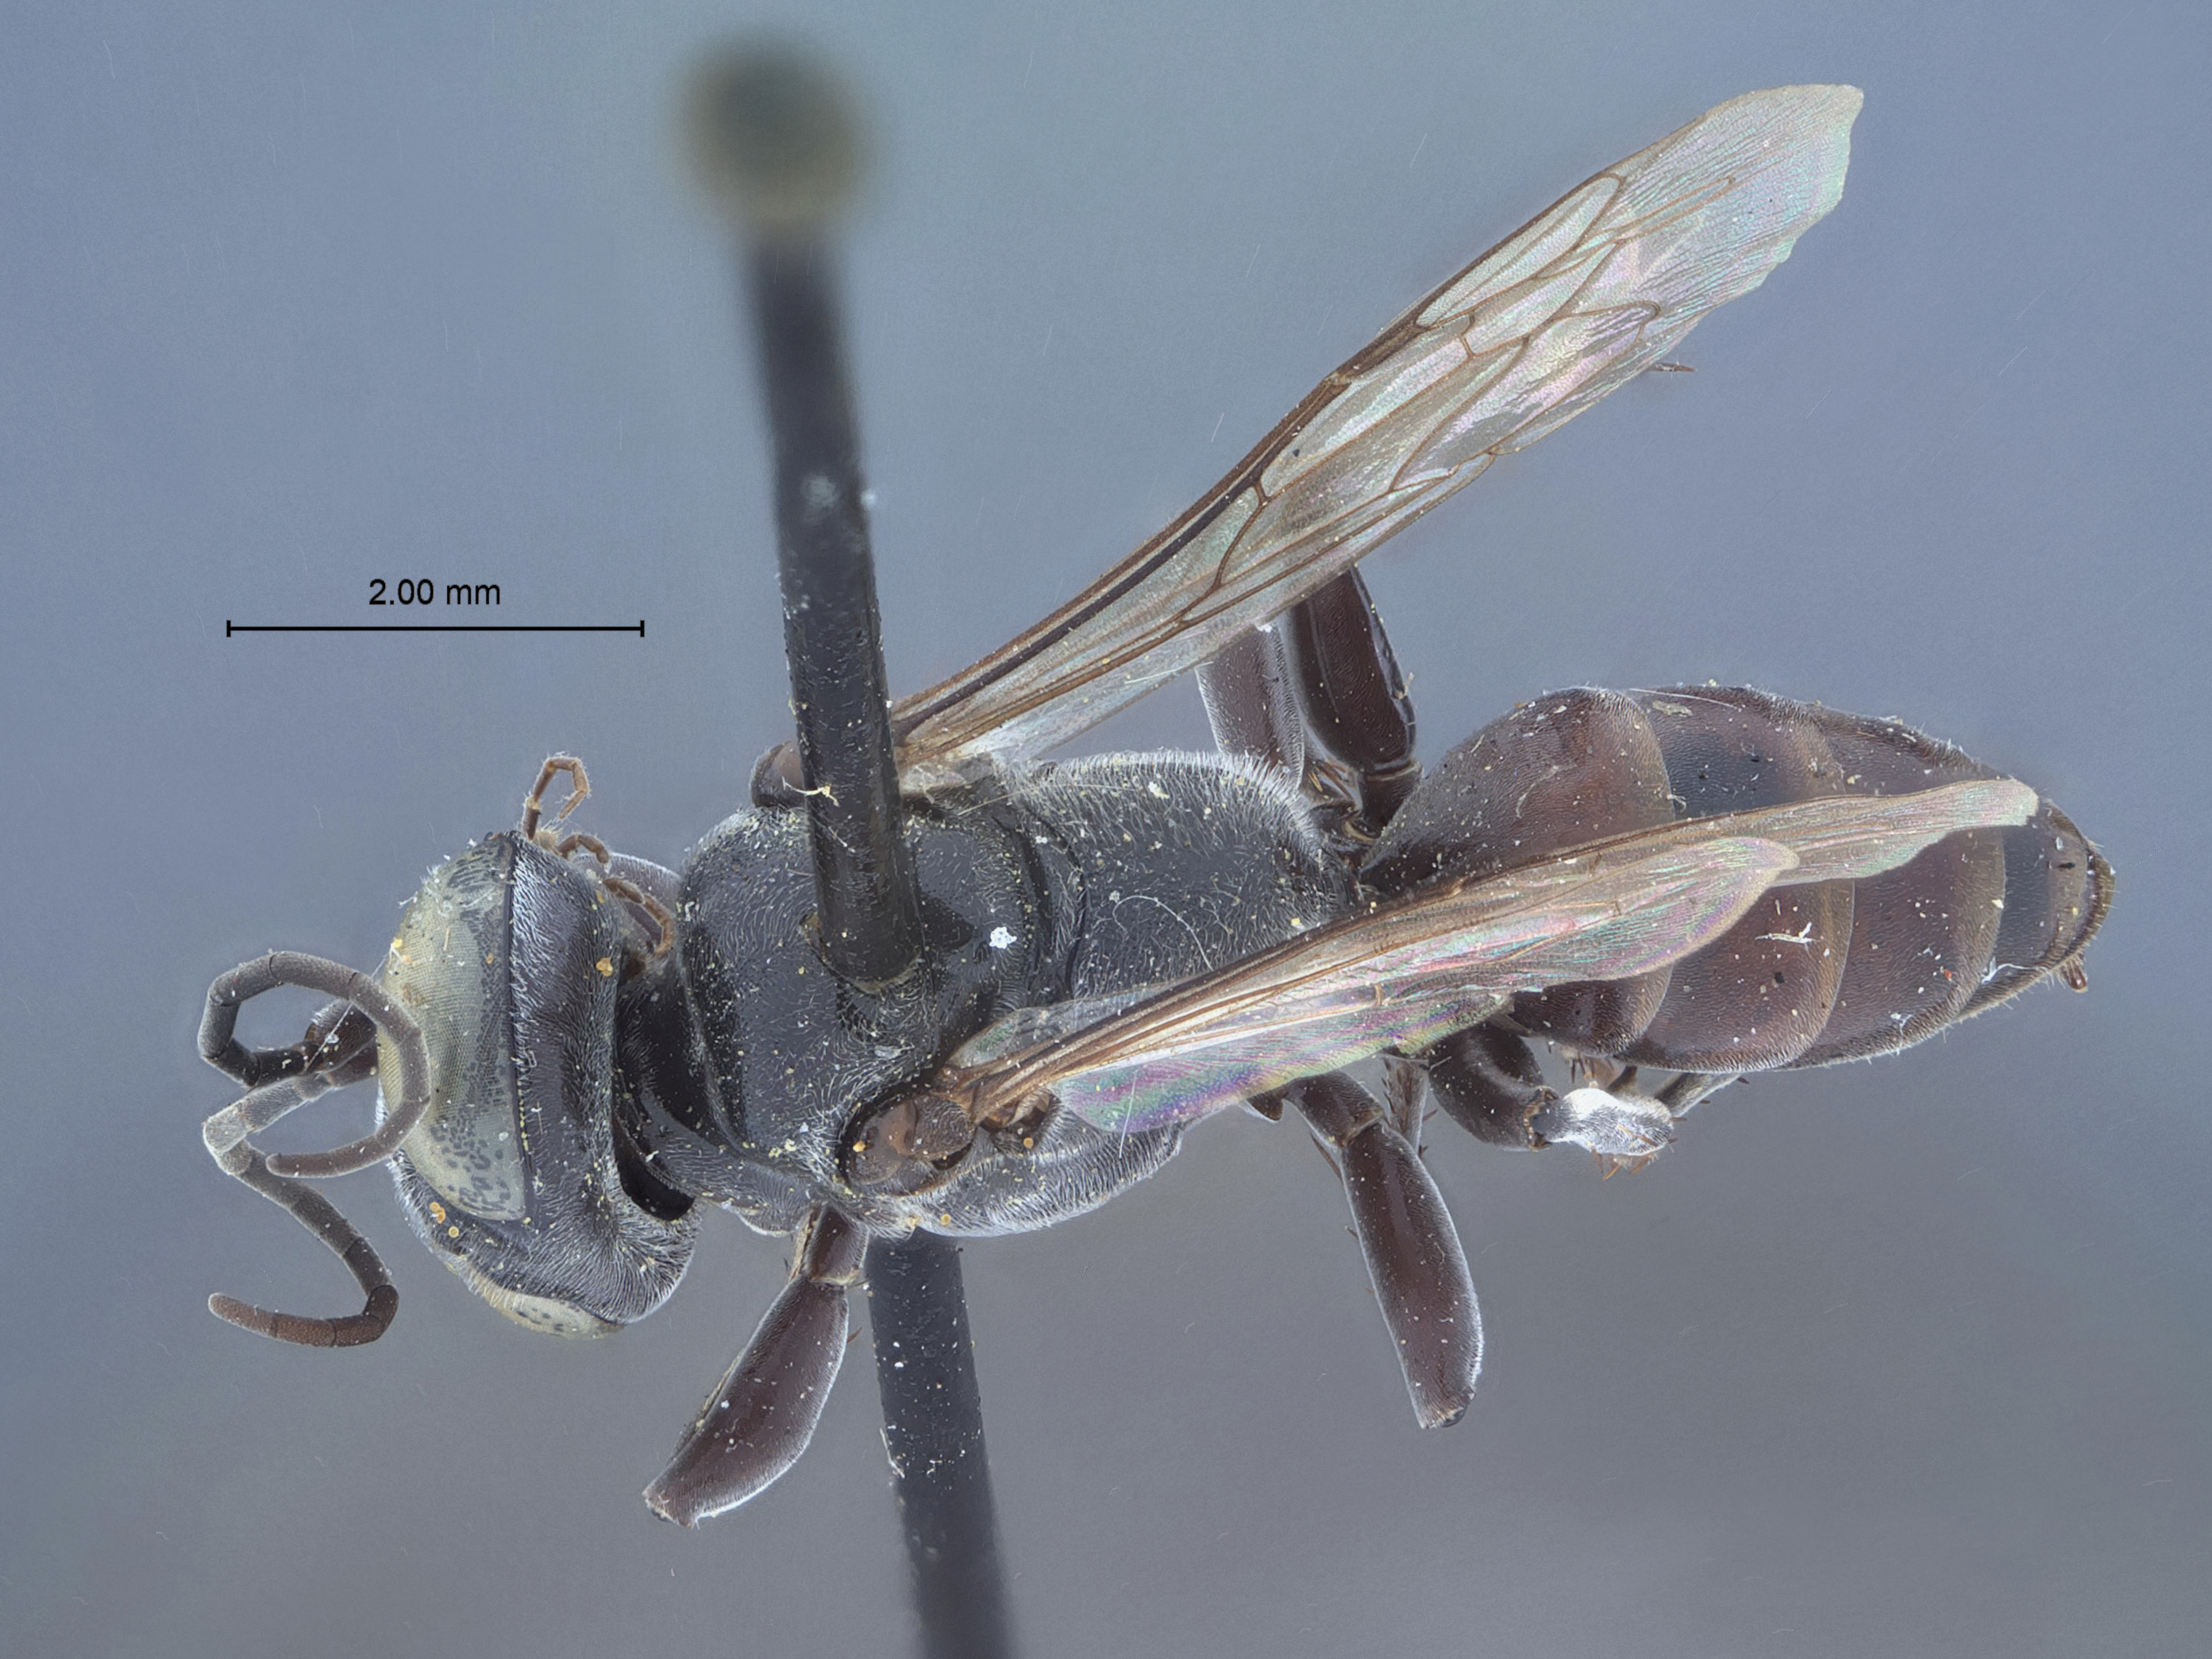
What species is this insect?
Tachysphex dakotensis
